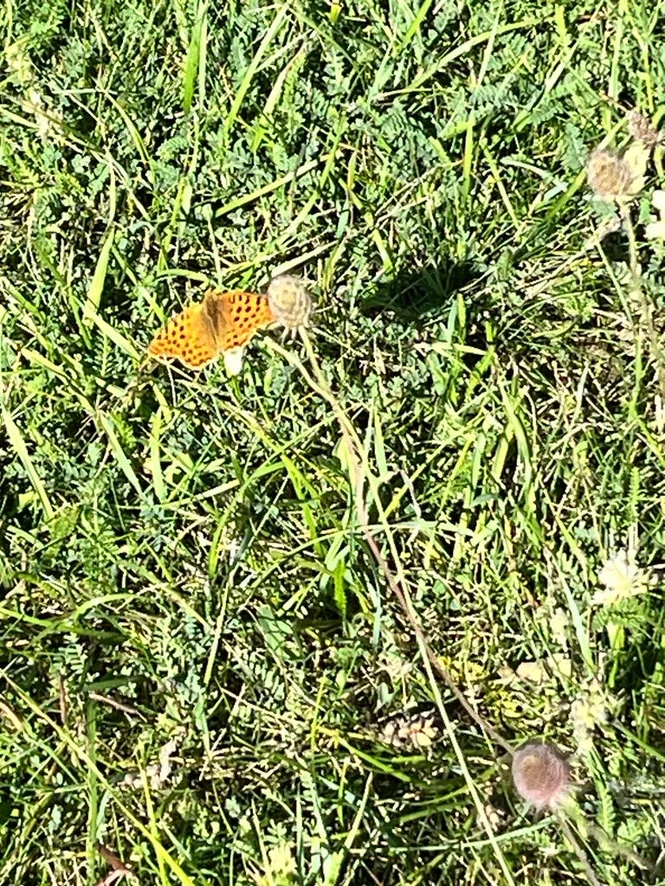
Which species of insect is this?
Issoria lathonia
